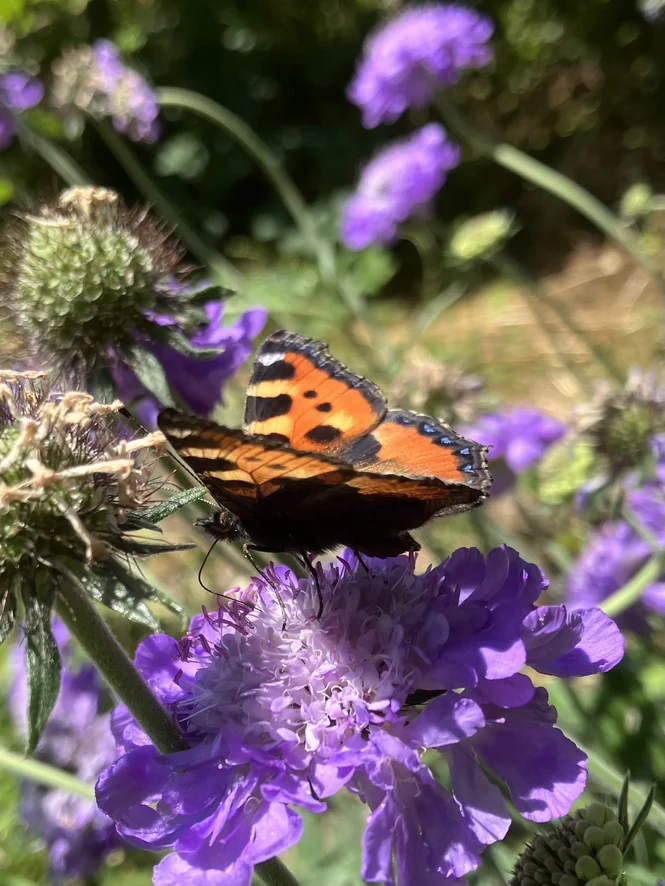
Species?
Aglais urticae
